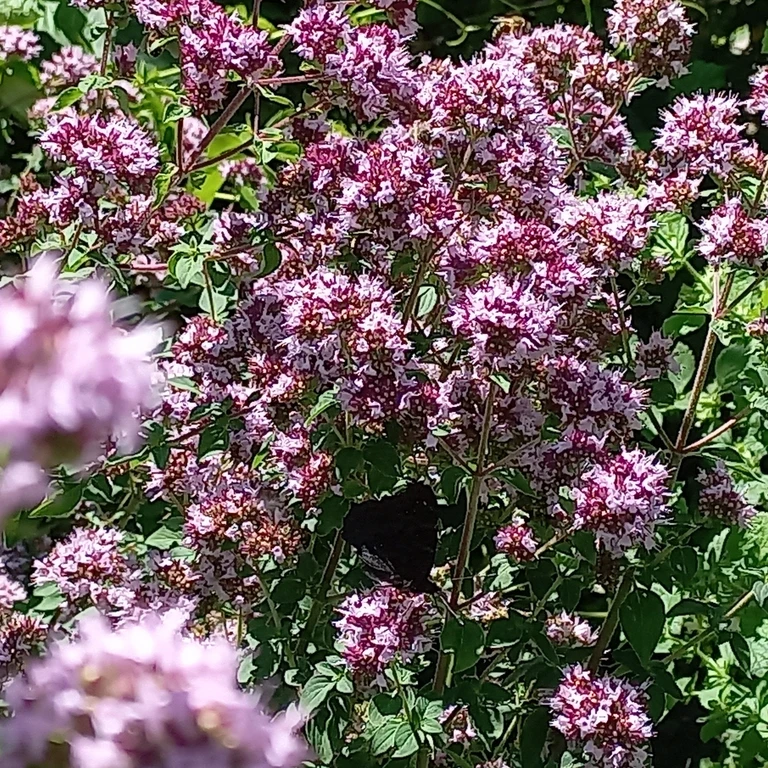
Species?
Aglais io
